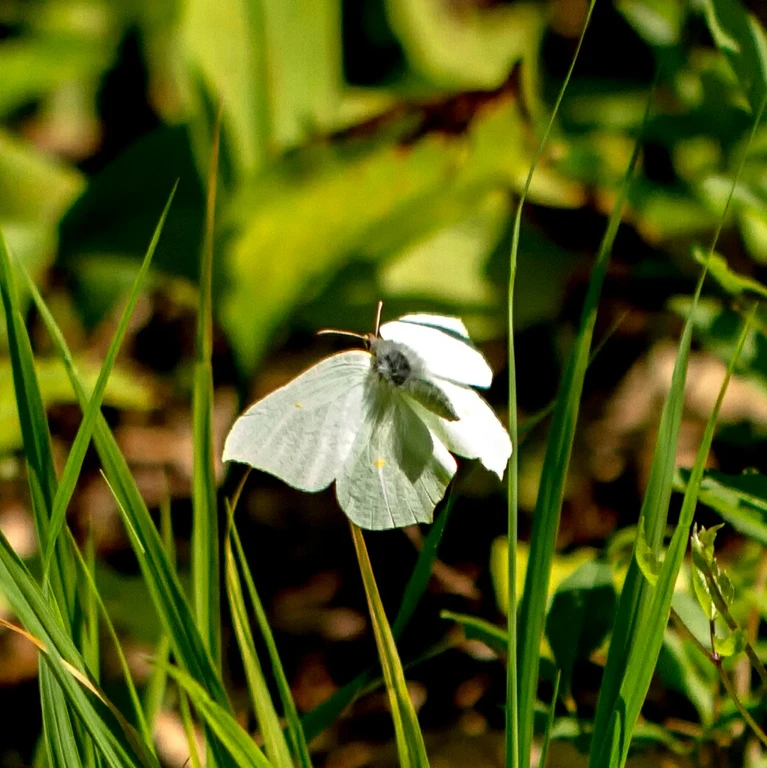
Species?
Gonepteryx rhamni
